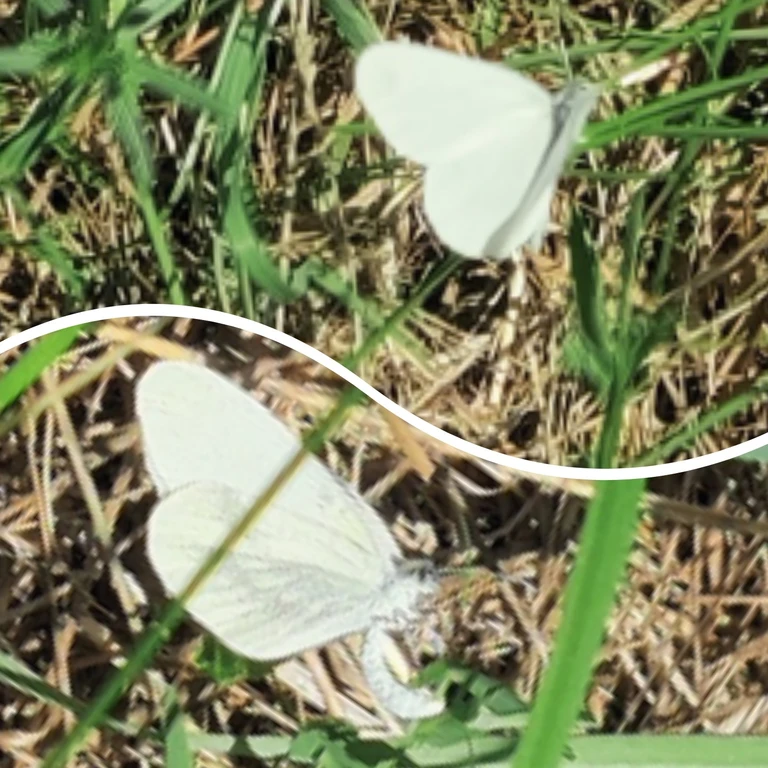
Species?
Leptidea sinapis/juvernica
